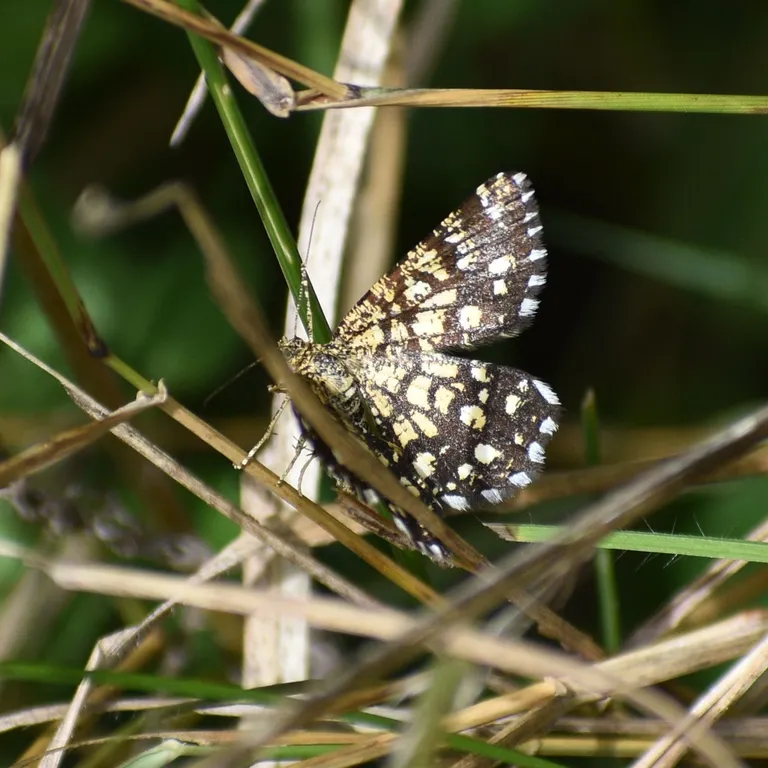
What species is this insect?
Chiasmia clathrata
